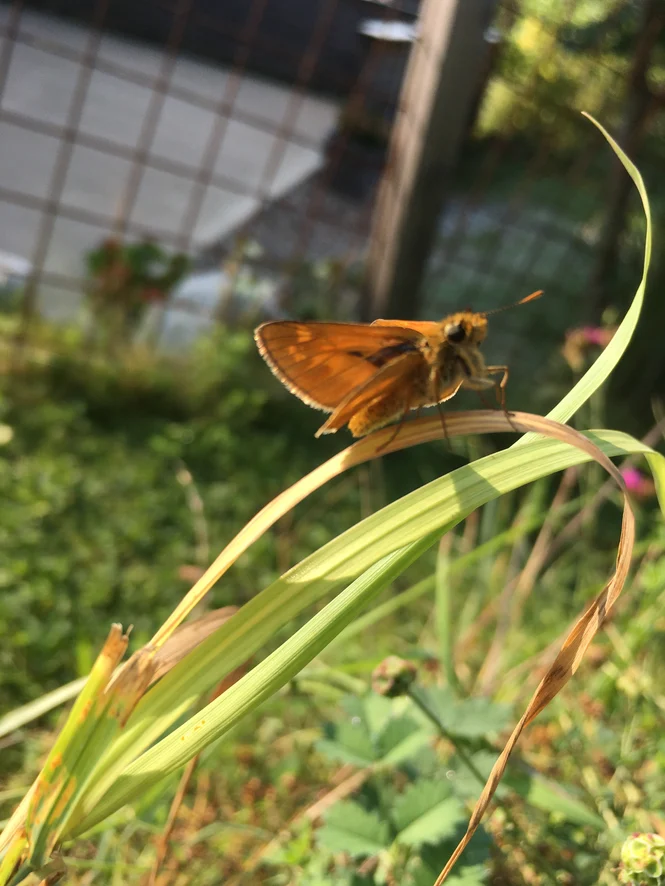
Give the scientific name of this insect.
Ochlodes sylvanus (also Ochlodes venata)
